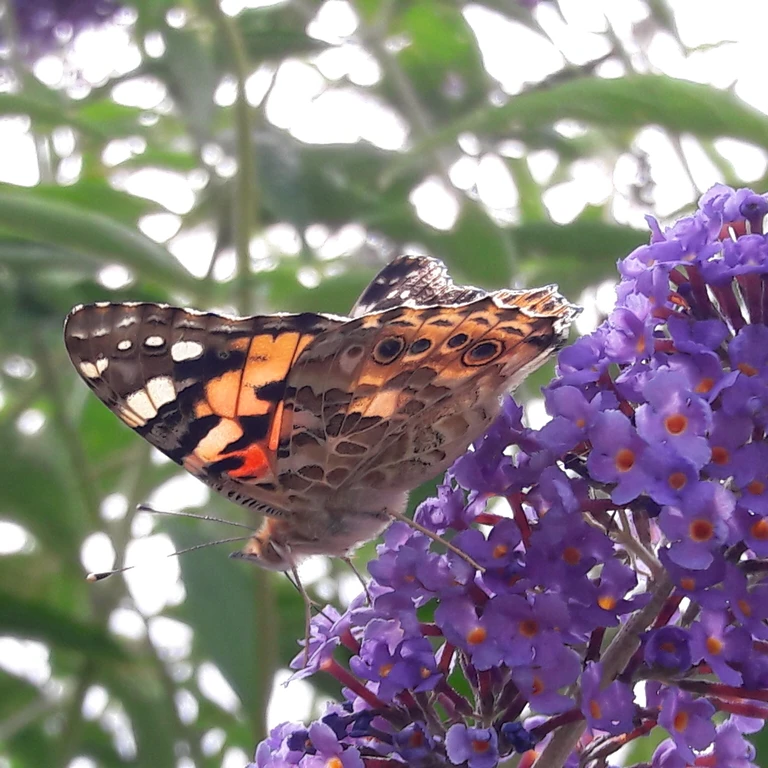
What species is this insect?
Vanessa cardui
